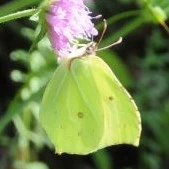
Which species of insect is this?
Gonepteryx rhamni
